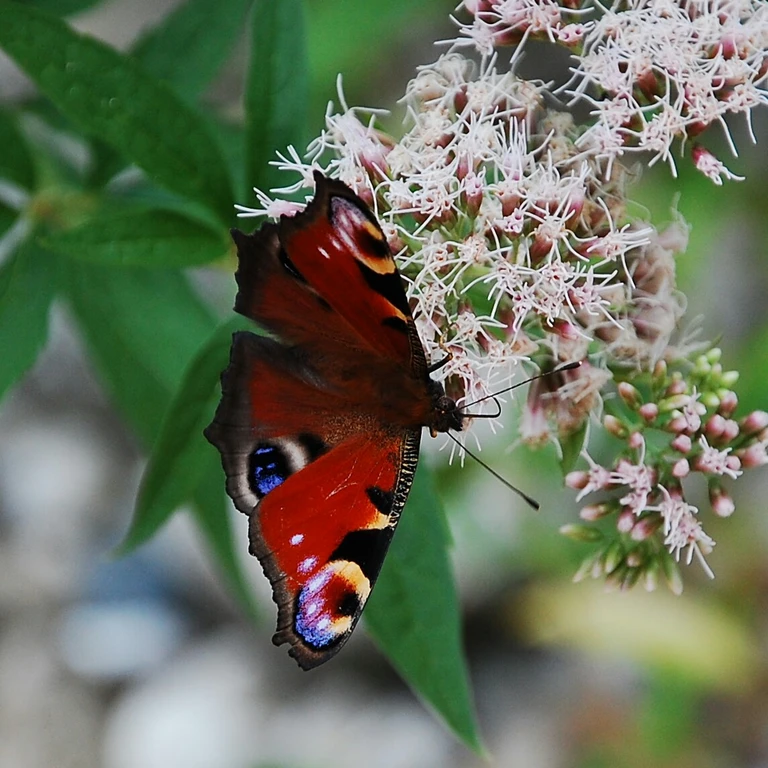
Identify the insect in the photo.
Aglais io
